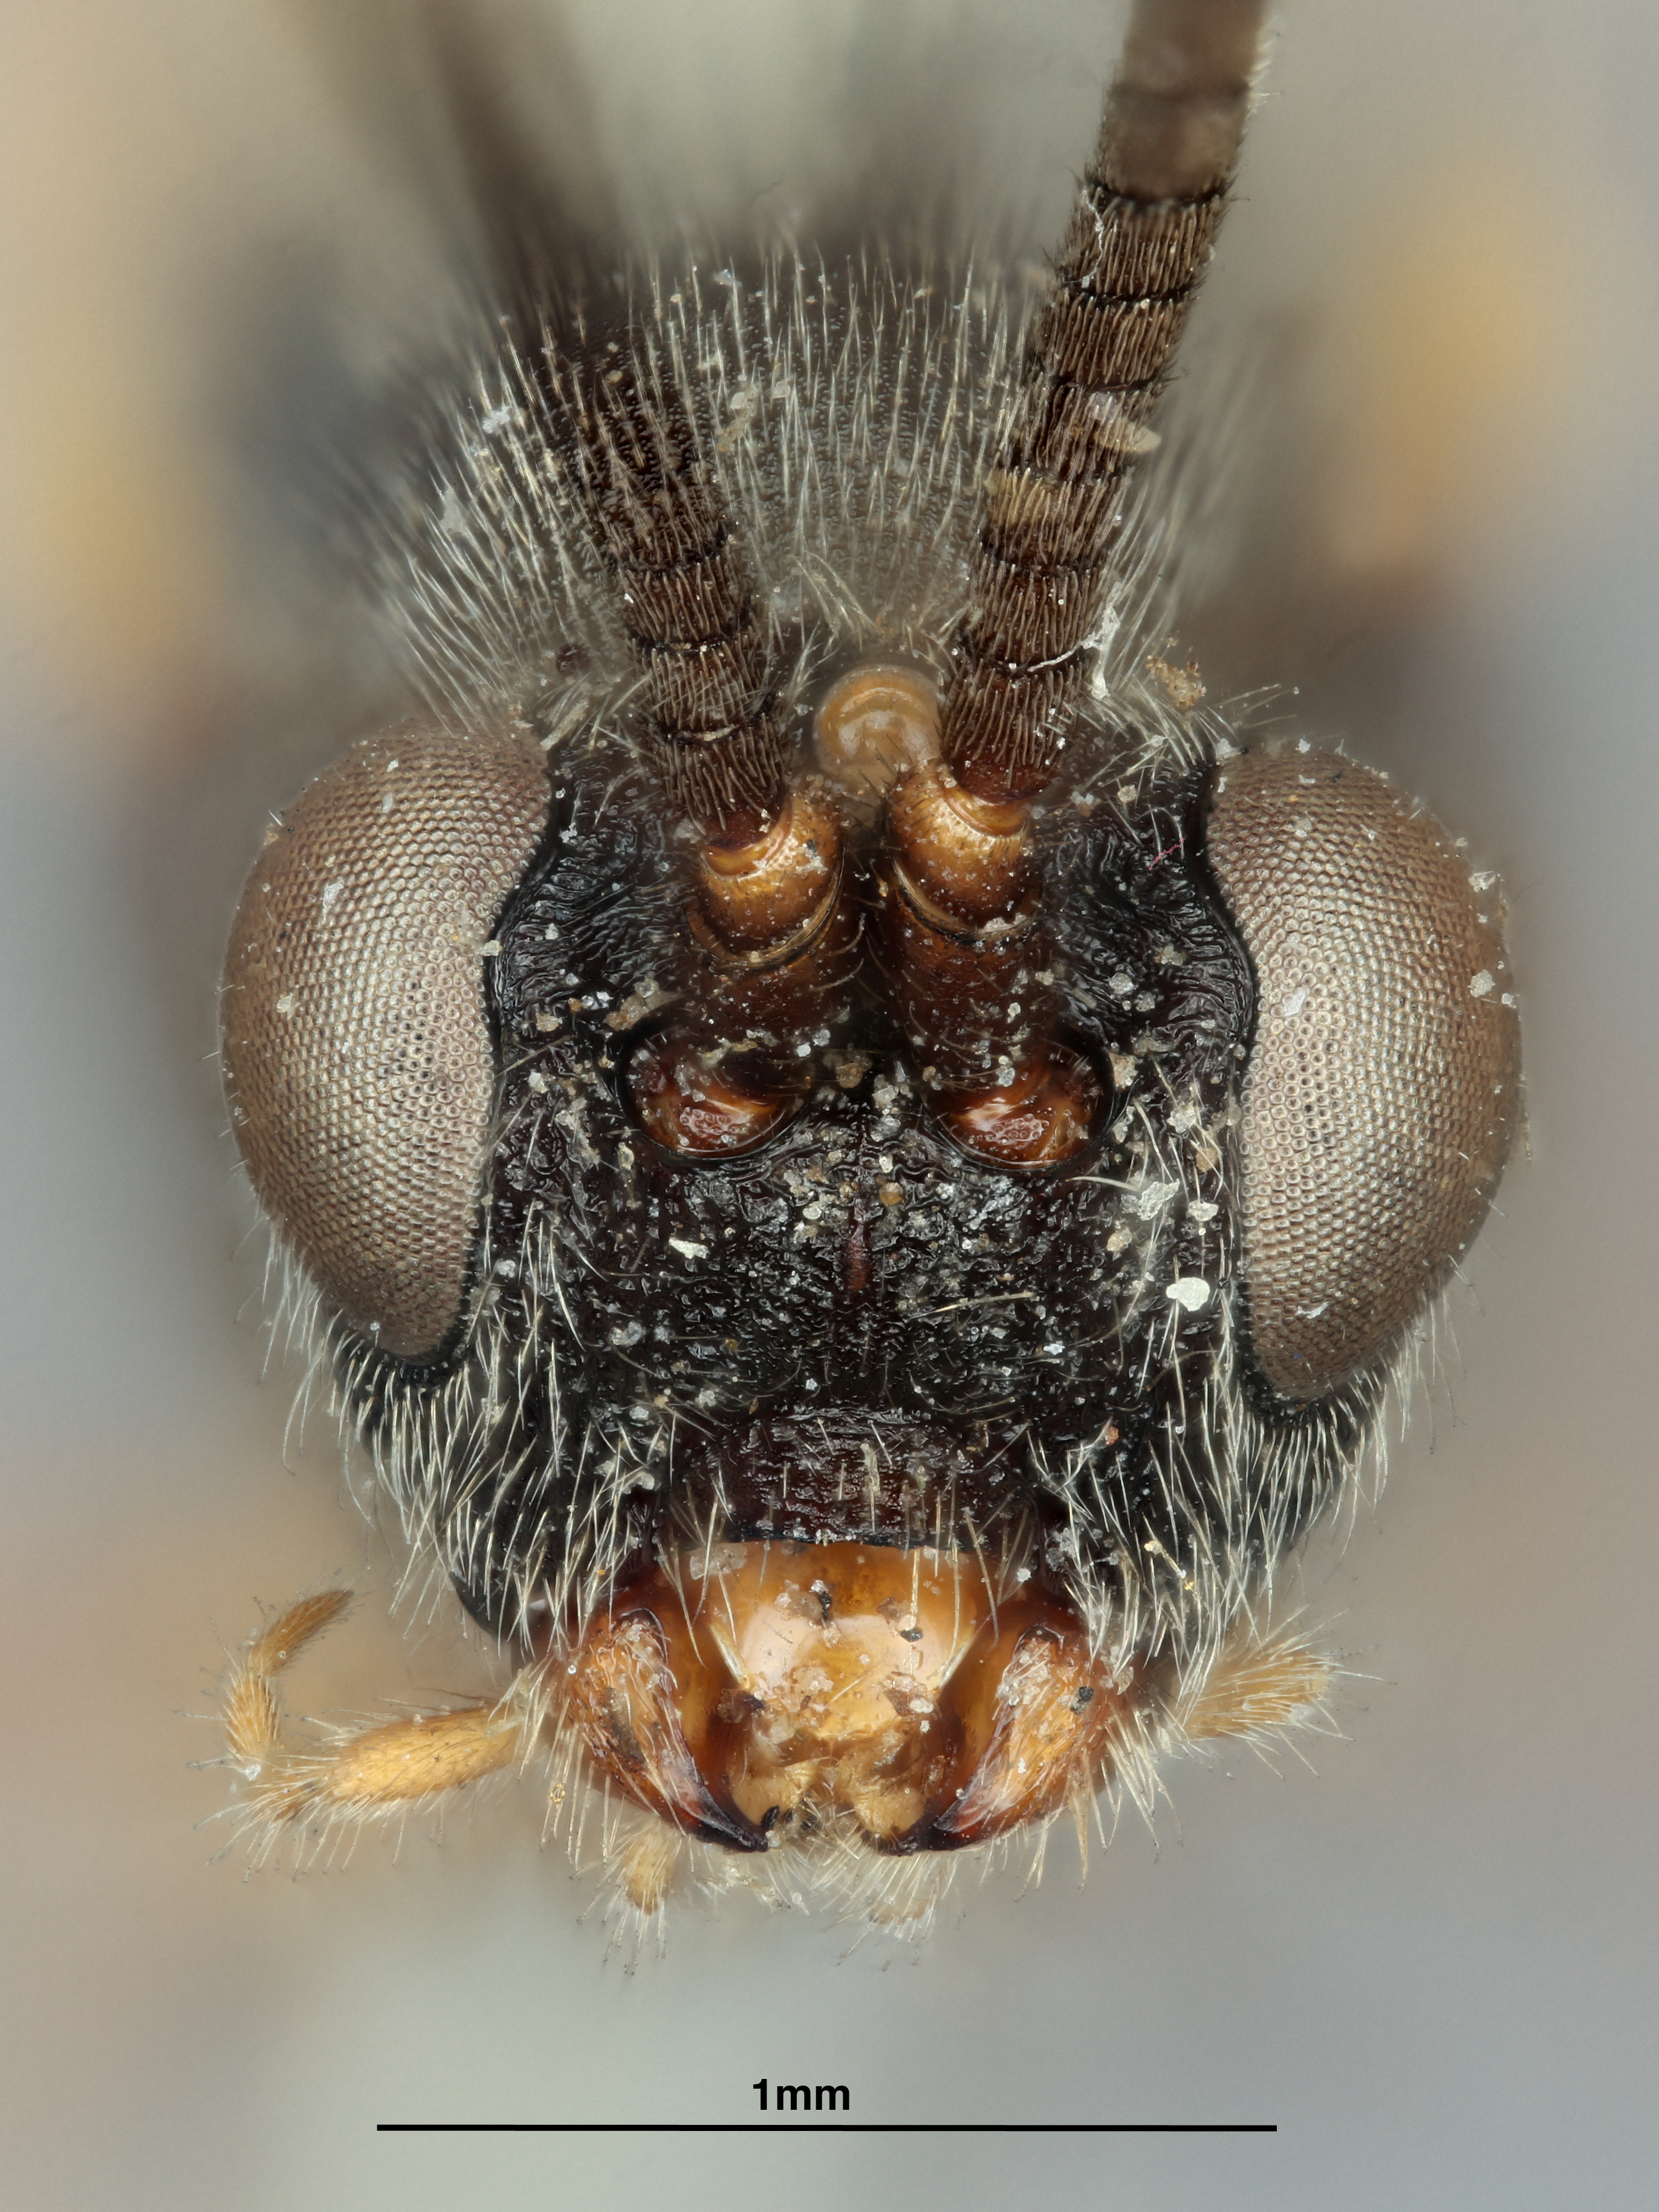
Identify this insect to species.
Phogas carinatus
